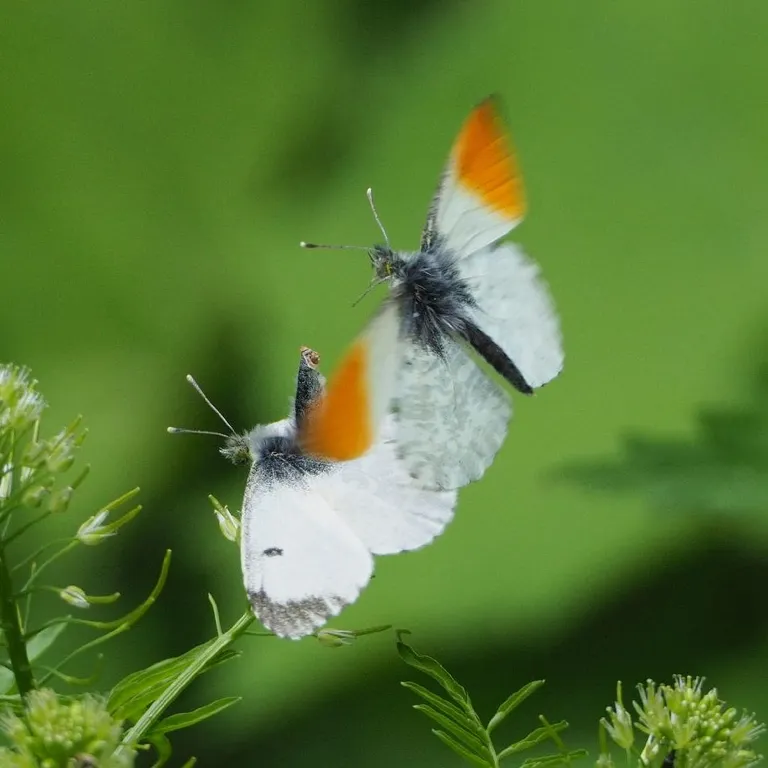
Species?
Anthocharis cardamines
